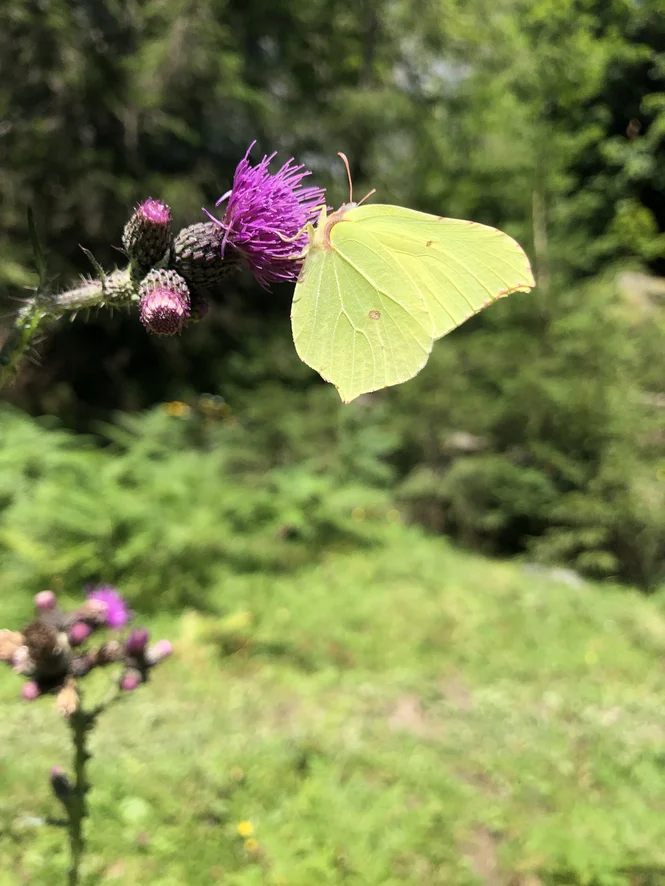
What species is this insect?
Gonepteryx rhamni
